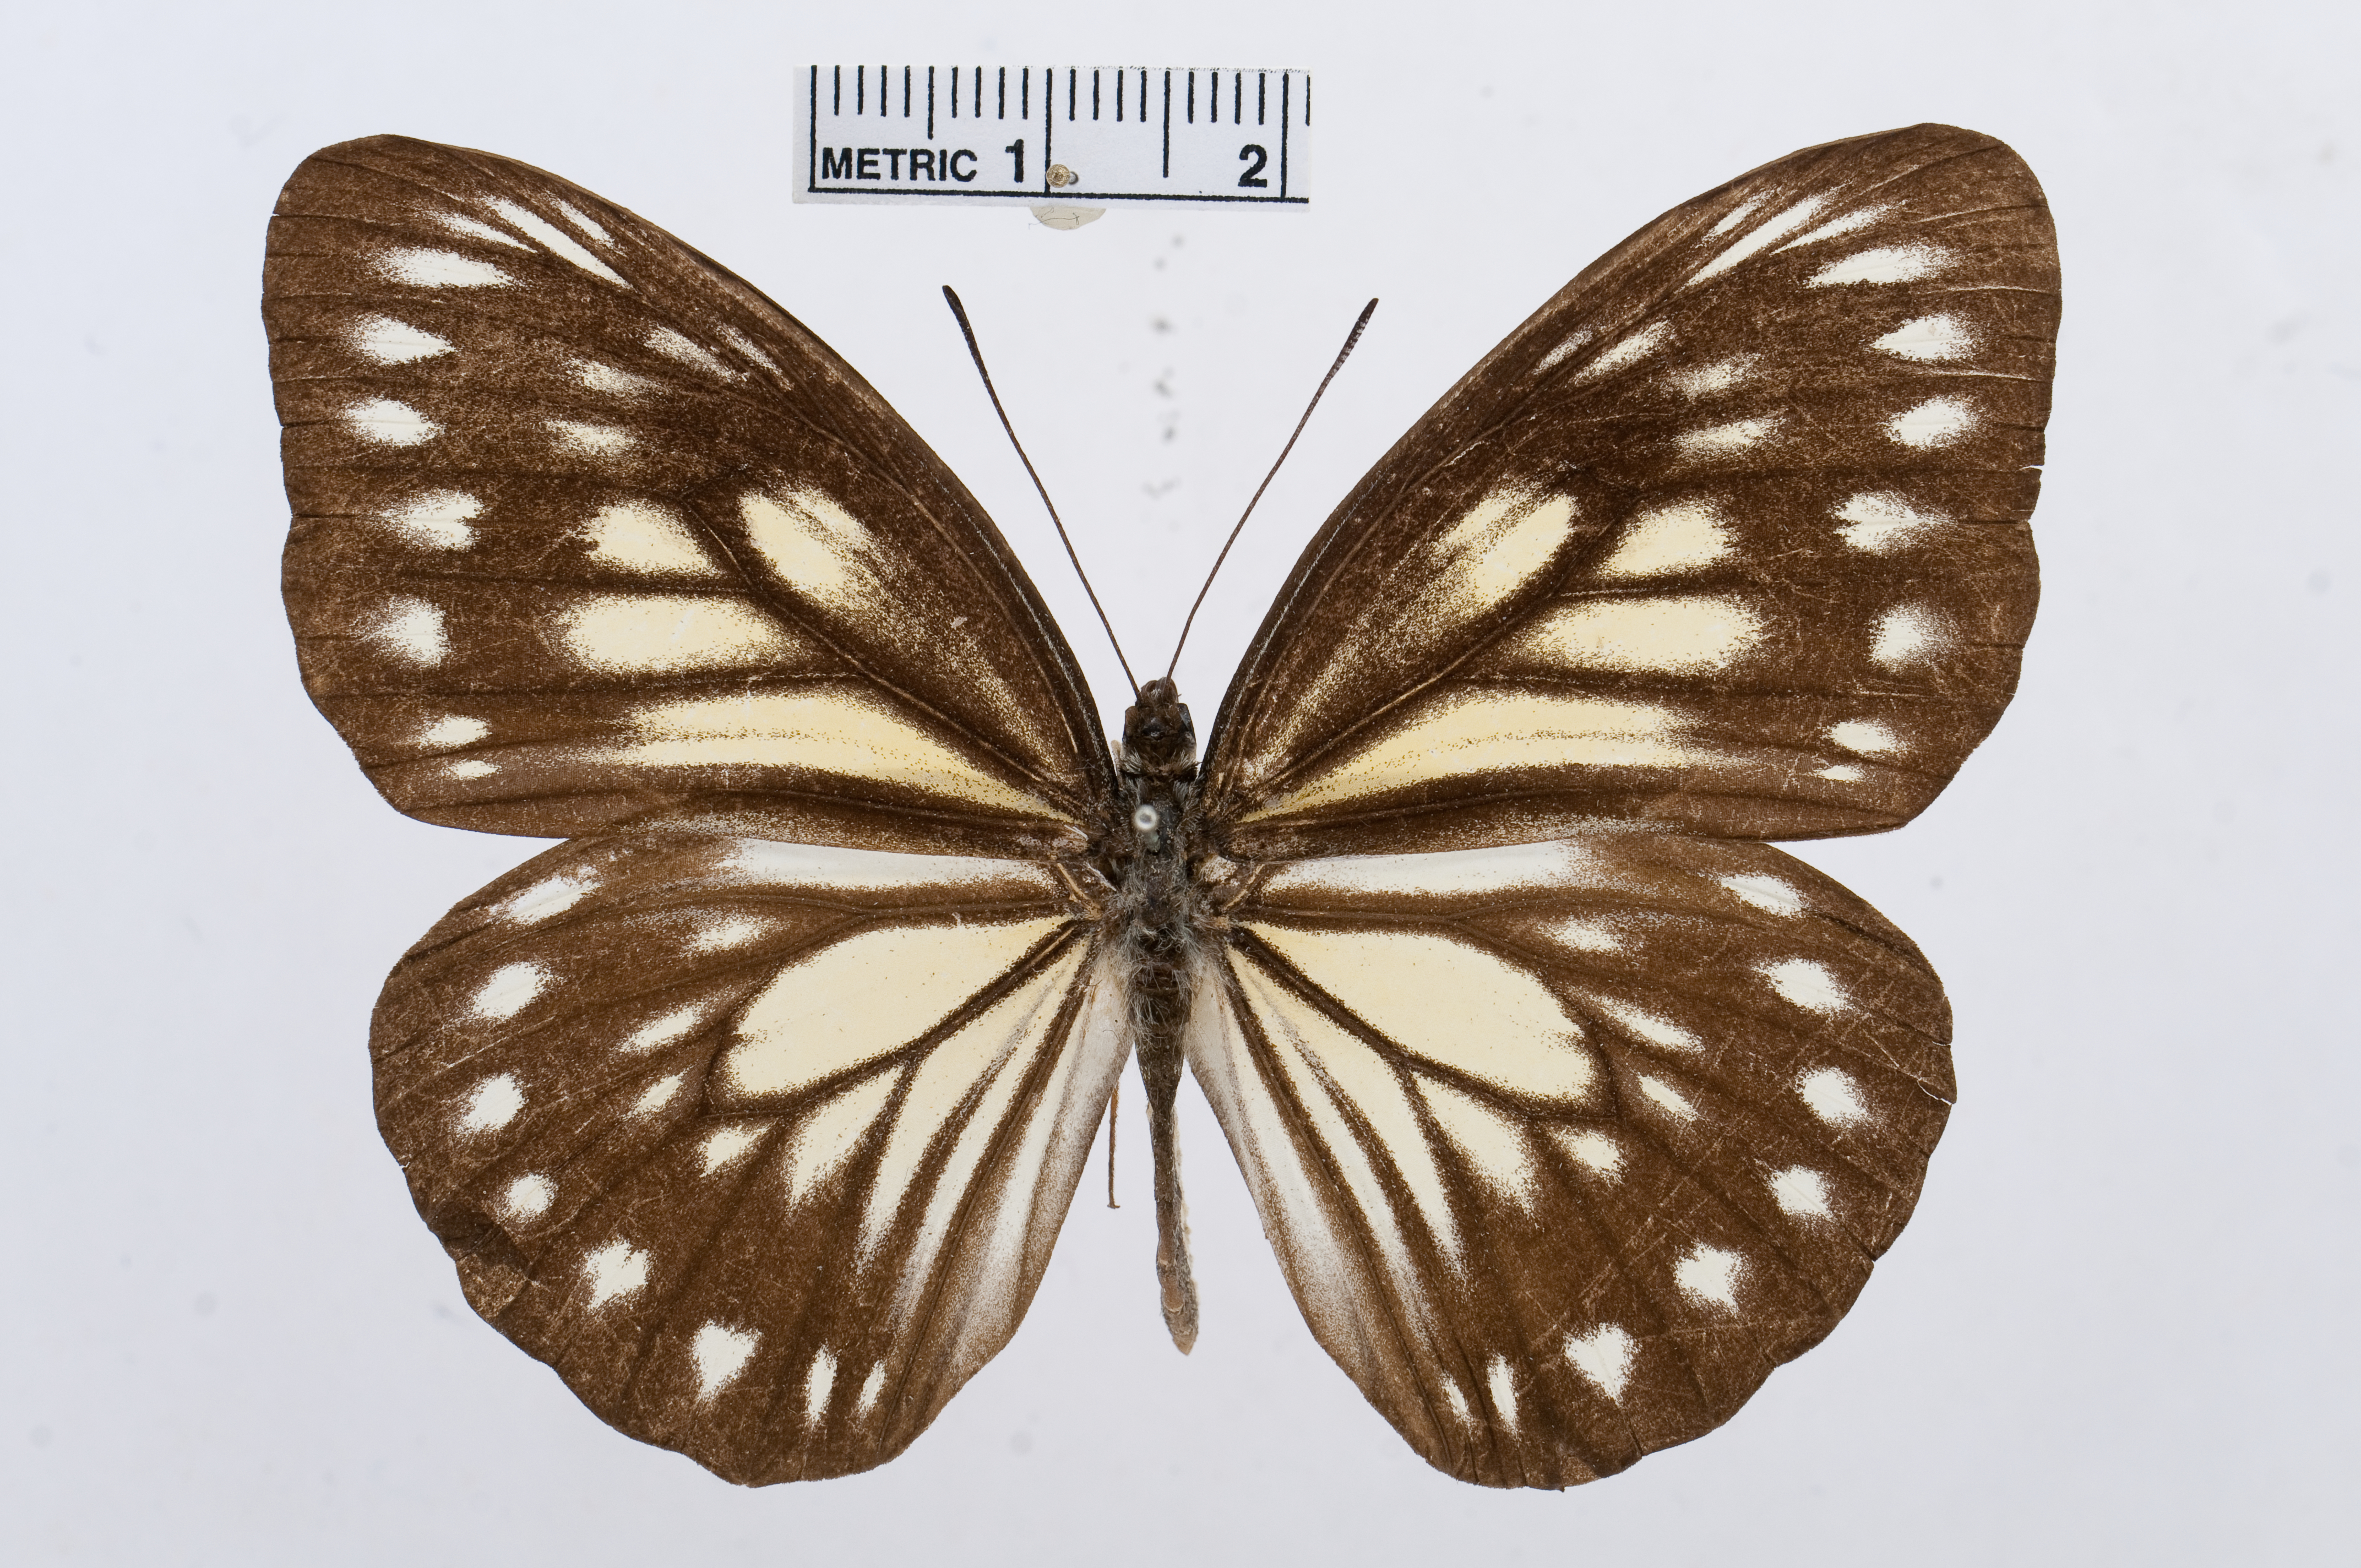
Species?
Pareronia jobaea
